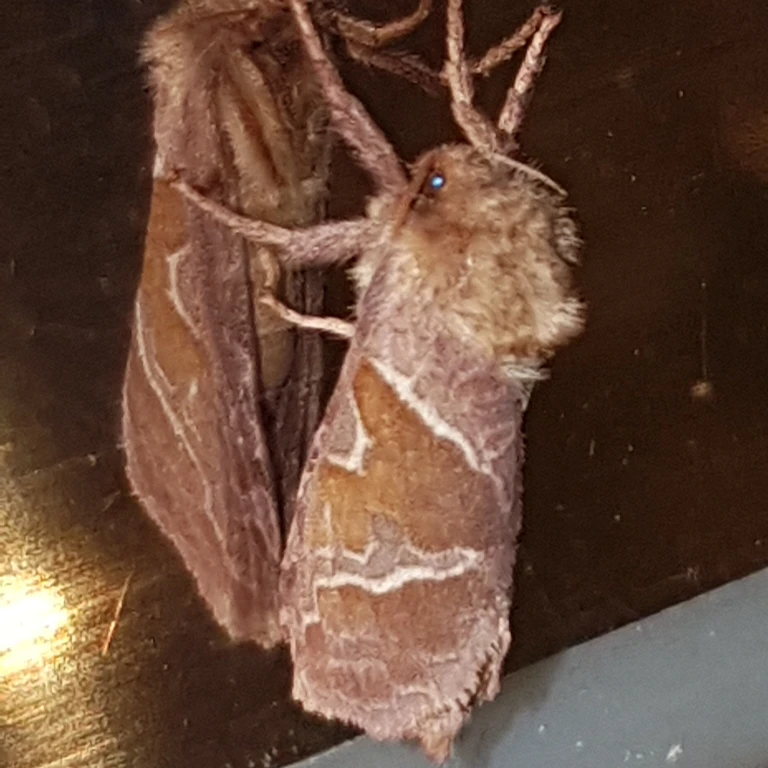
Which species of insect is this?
Triodia sylvina
